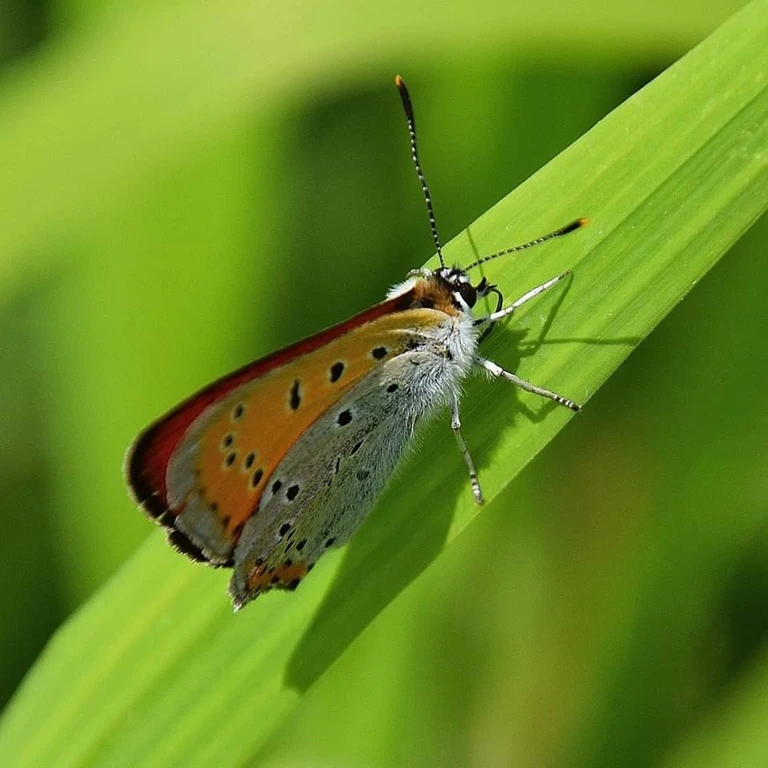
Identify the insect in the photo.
Lycaena dispar
